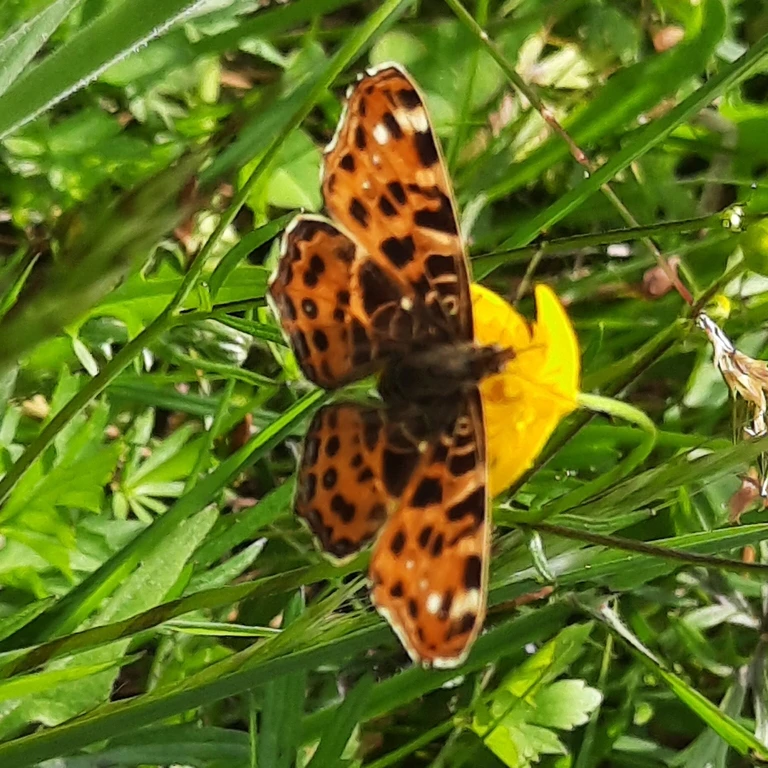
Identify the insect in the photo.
Araschnia levana
